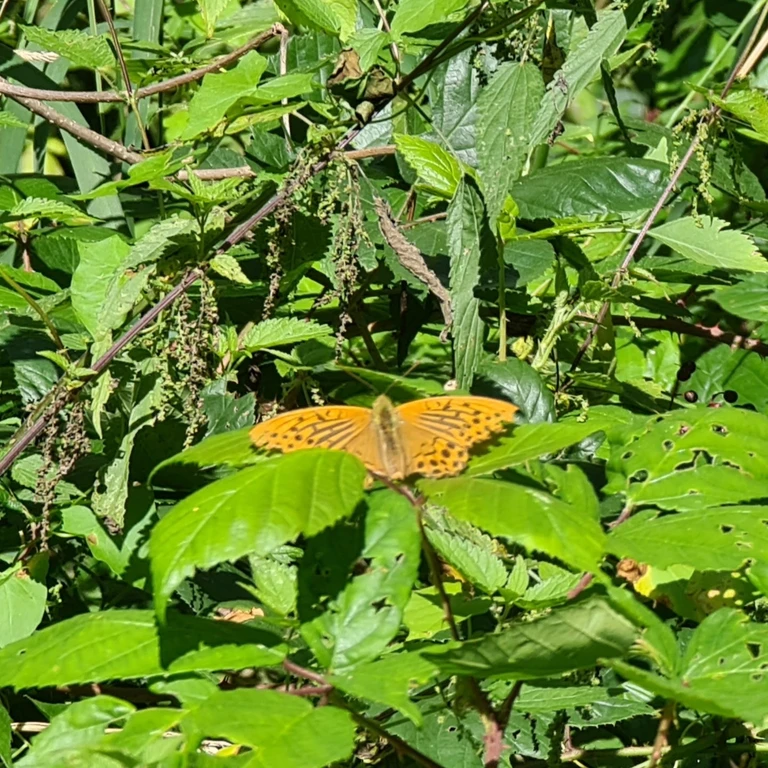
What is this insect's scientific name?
Argynnis paphia
